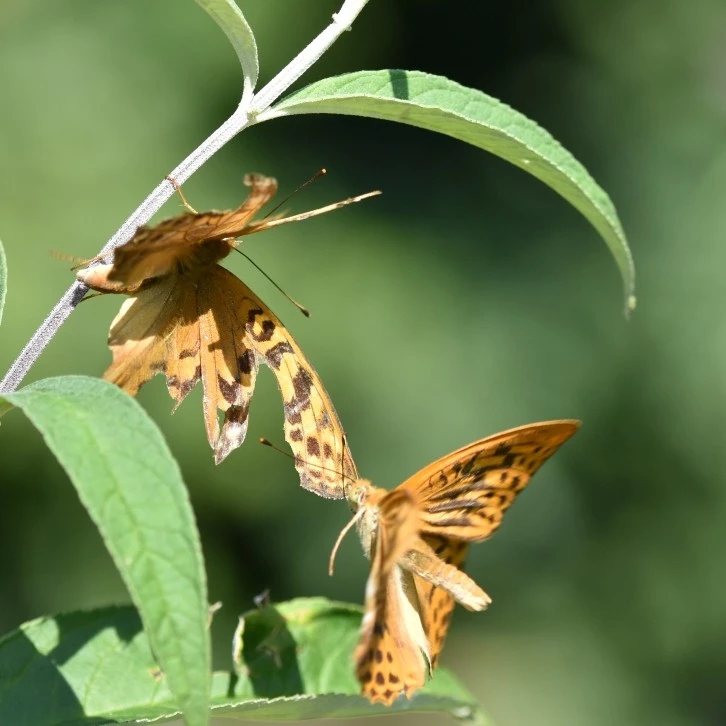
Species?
Argynnis paphia
